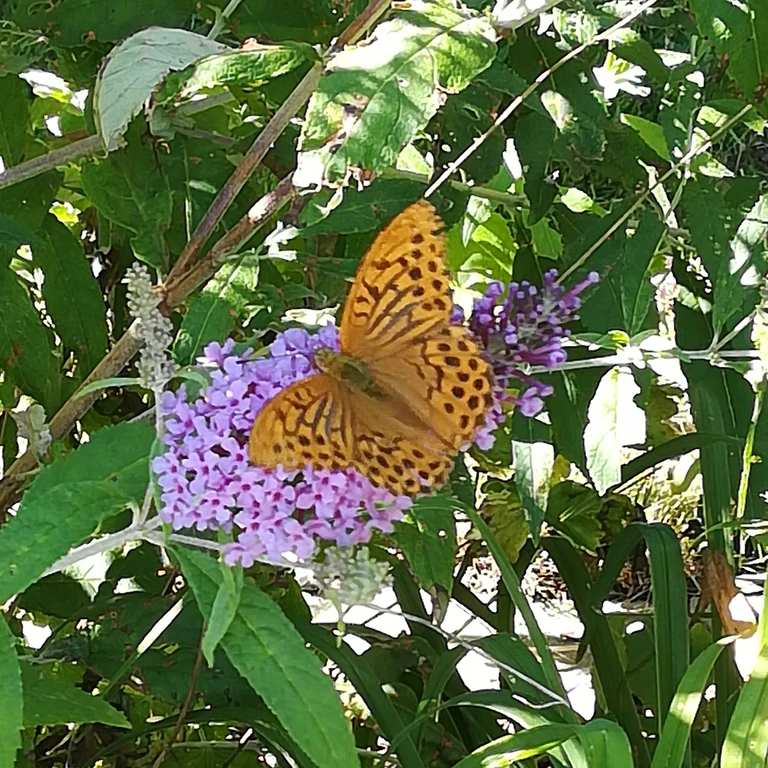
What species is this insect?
Argynnis paphia
